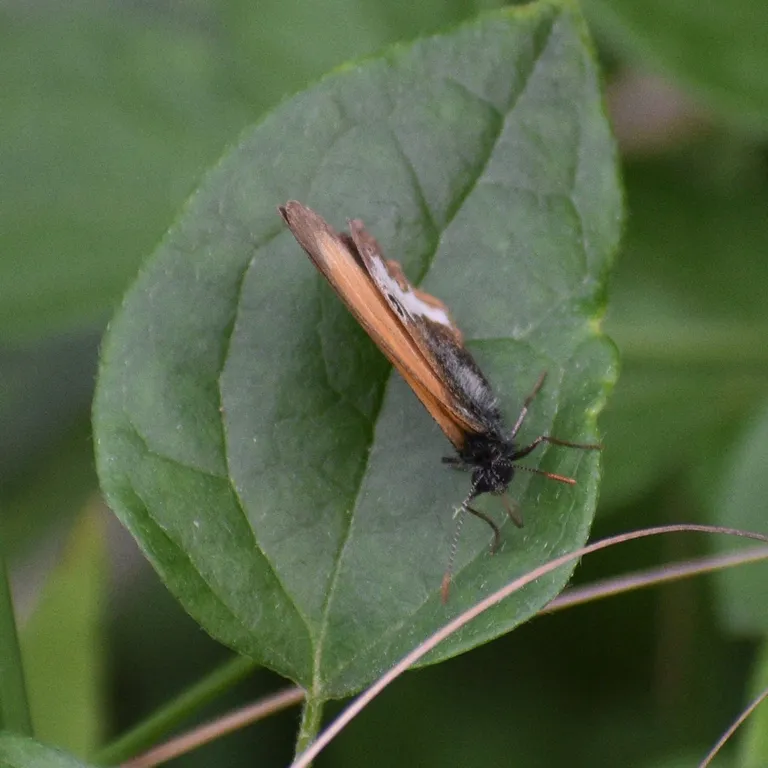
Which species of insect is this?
Coenonympha arcania
